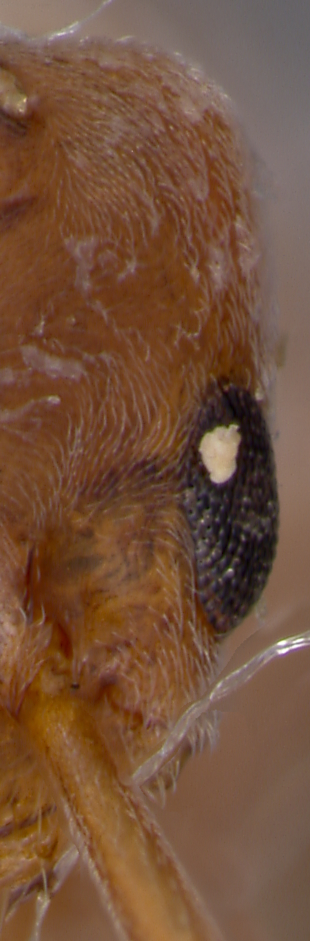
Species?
Forelius foetidus
